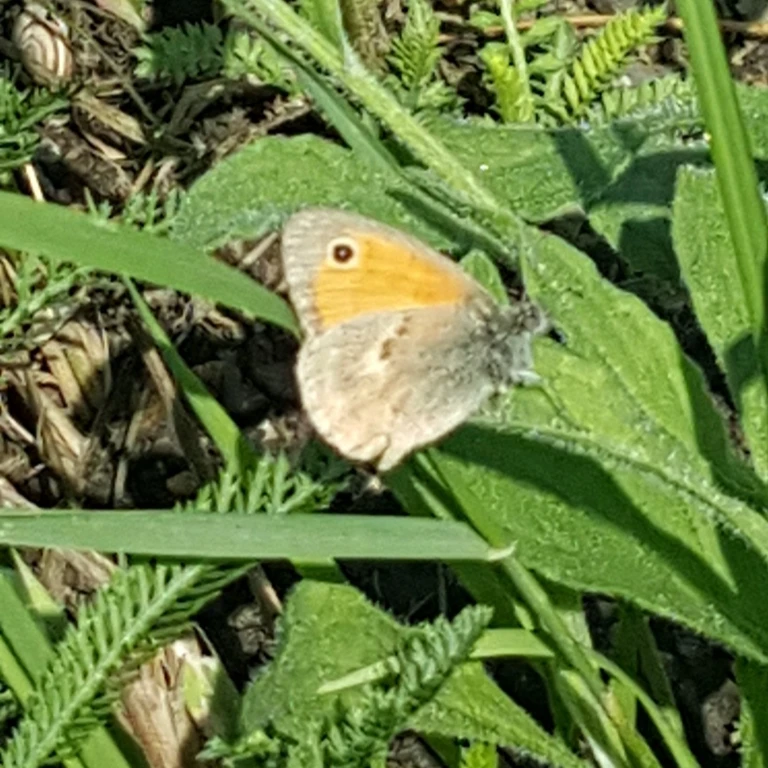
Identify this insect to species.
Coenonympha pamphilus
